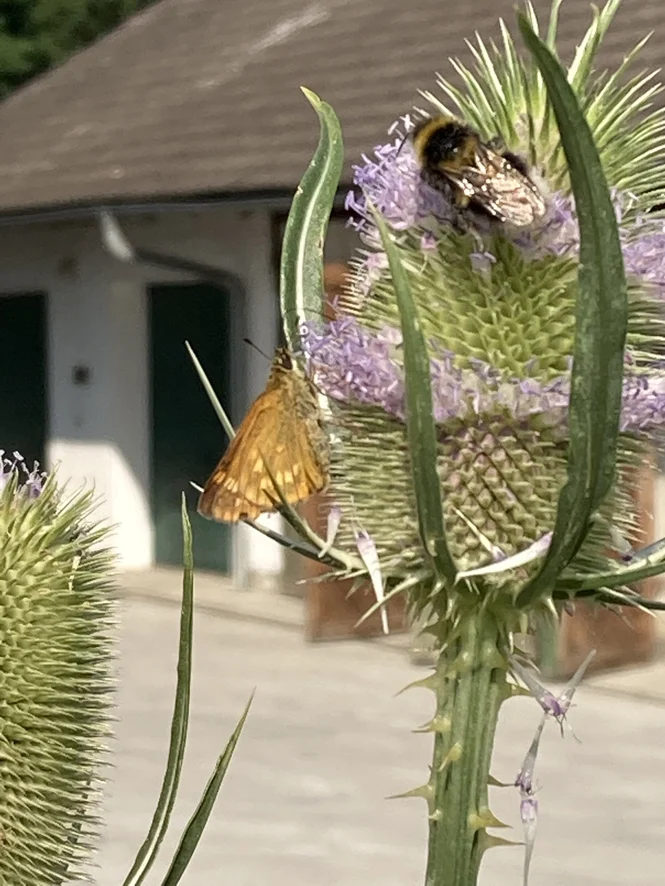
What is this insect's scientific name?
Ochlodes sylvanus (also Ochlodes venata)
